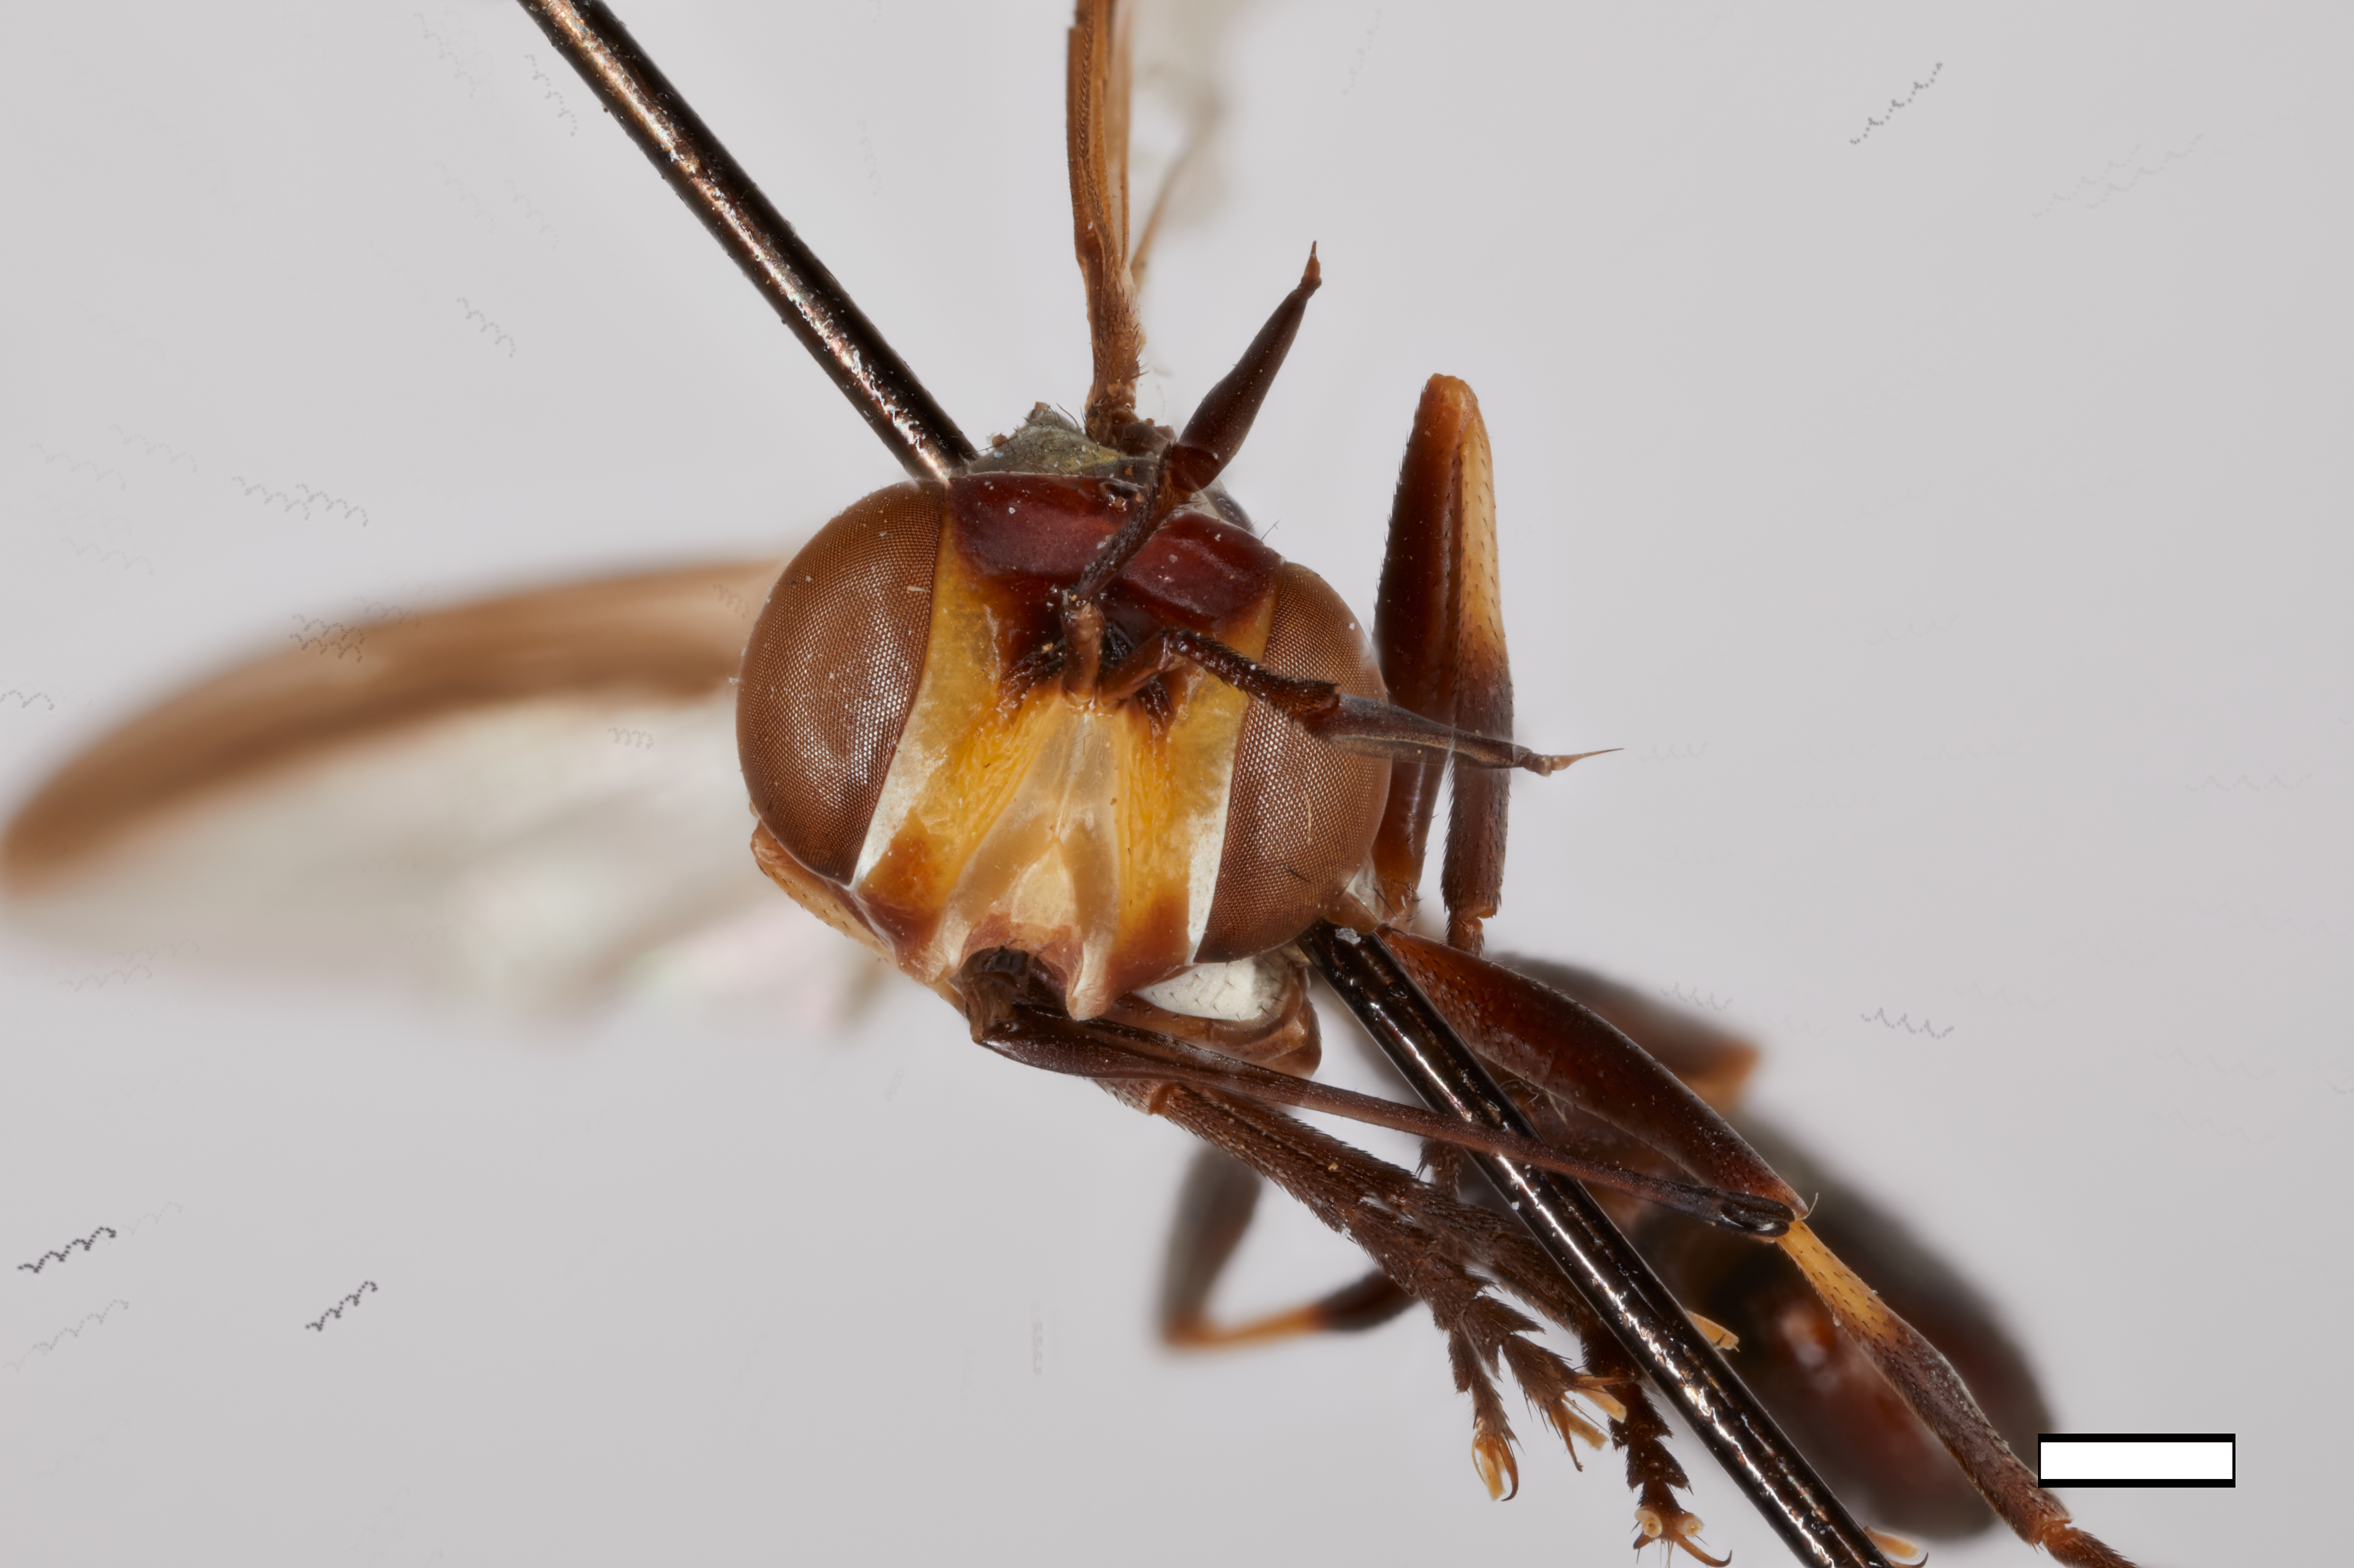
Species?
Conops antennatus (also Physoconops antennatus)
